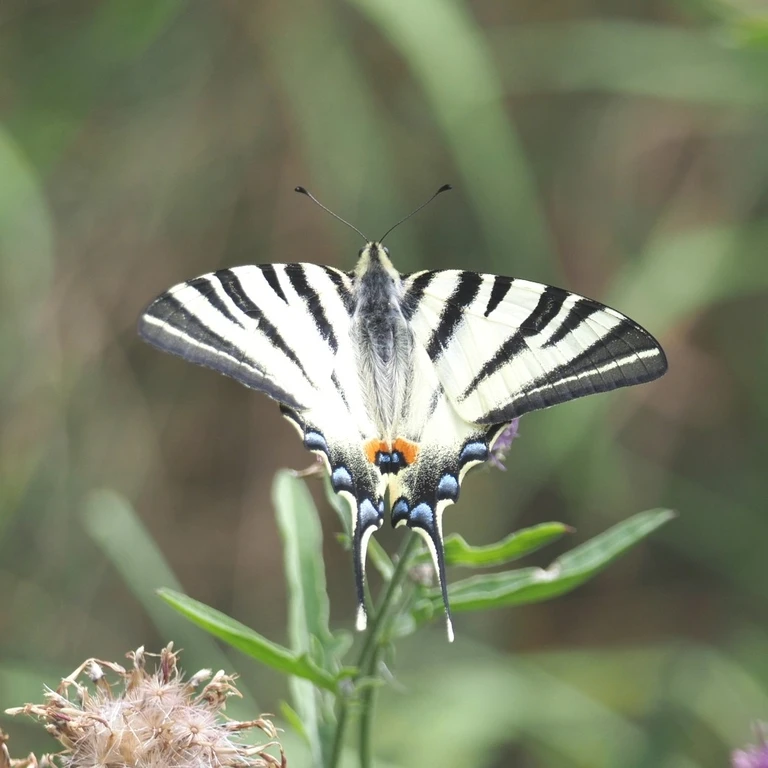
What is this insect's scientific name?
Iphiclides podalirius
